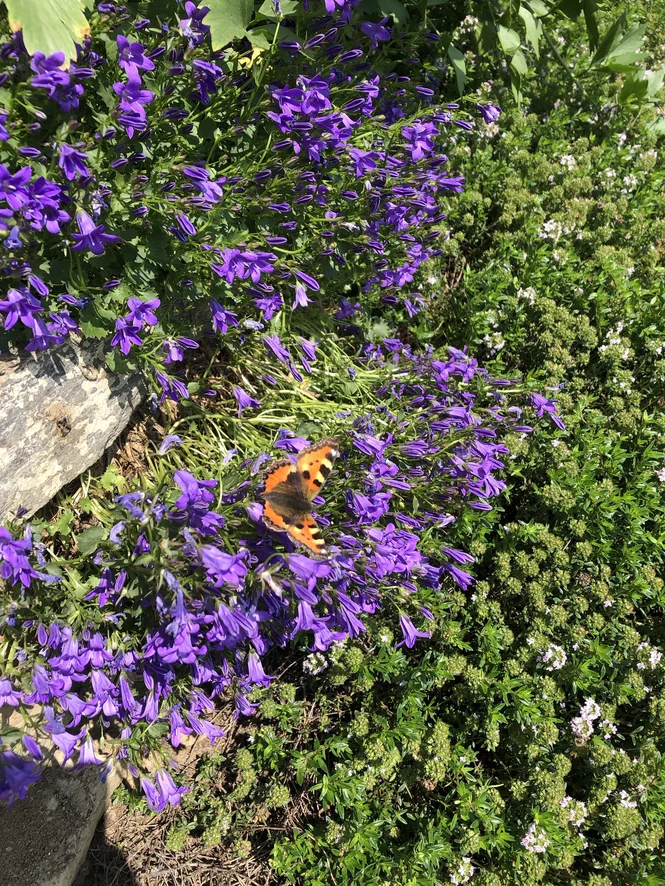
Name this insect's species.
Aglais urticae
